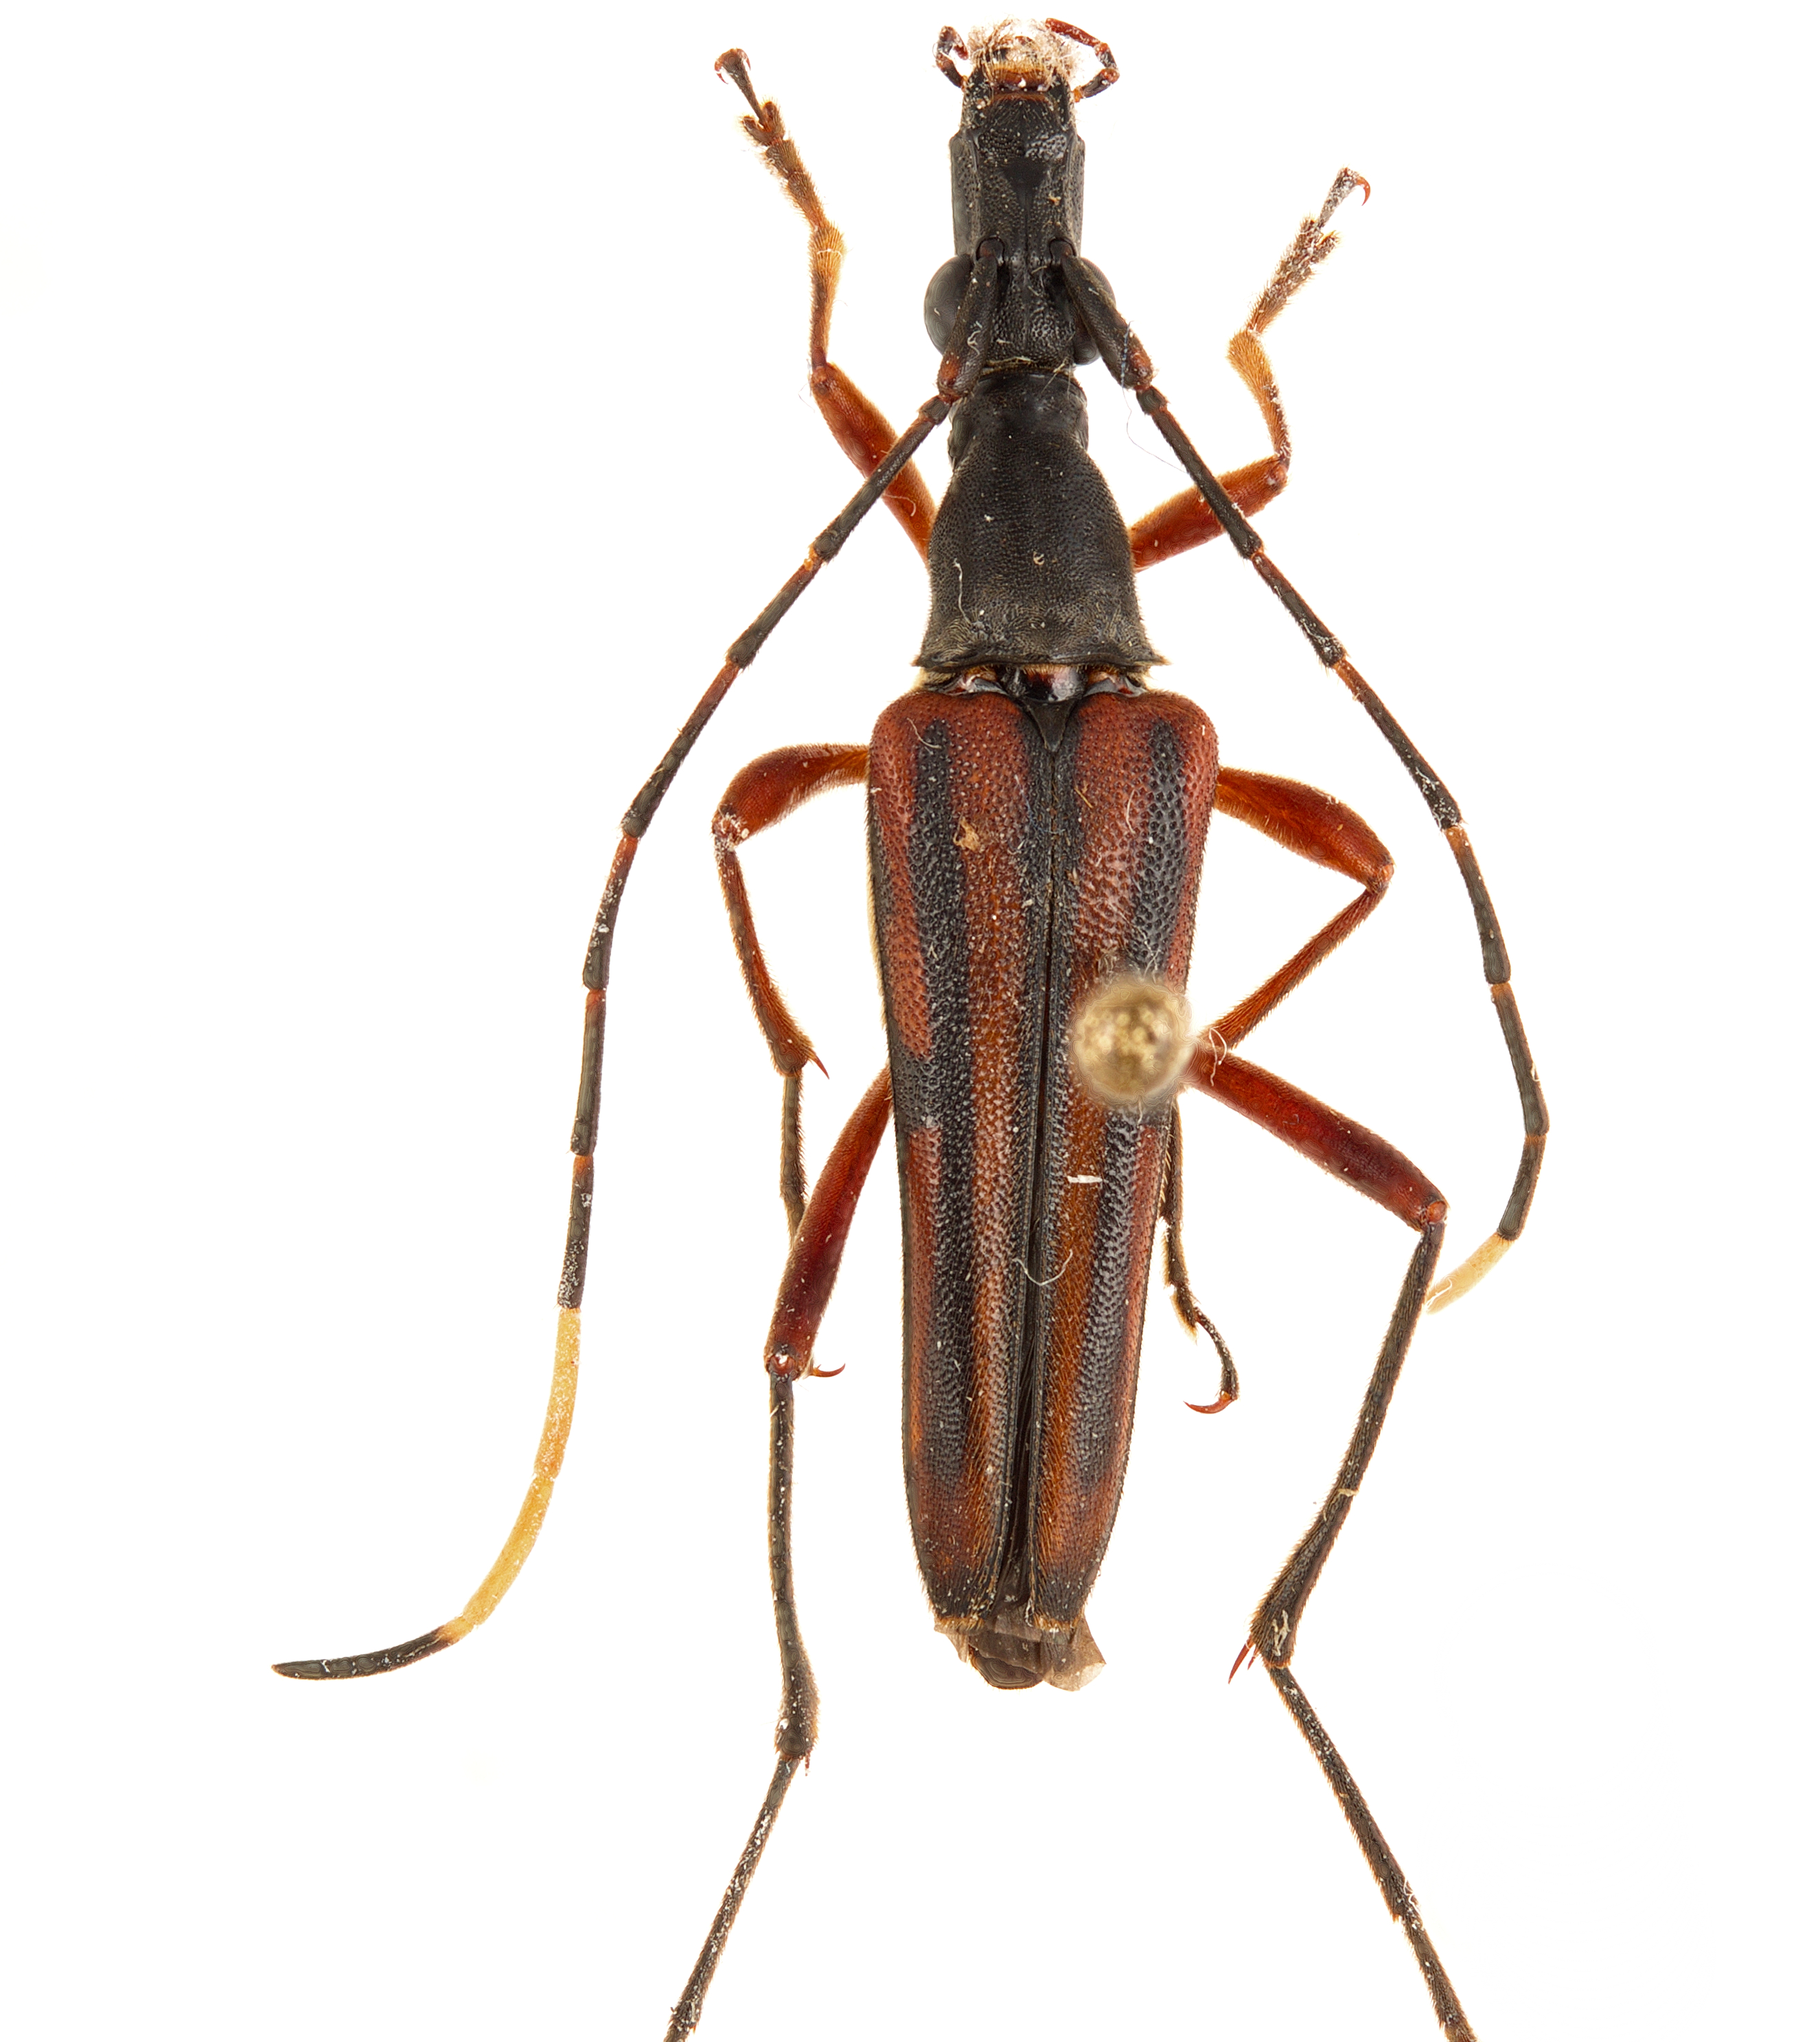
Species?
Gnathostrangalia rufovittata
